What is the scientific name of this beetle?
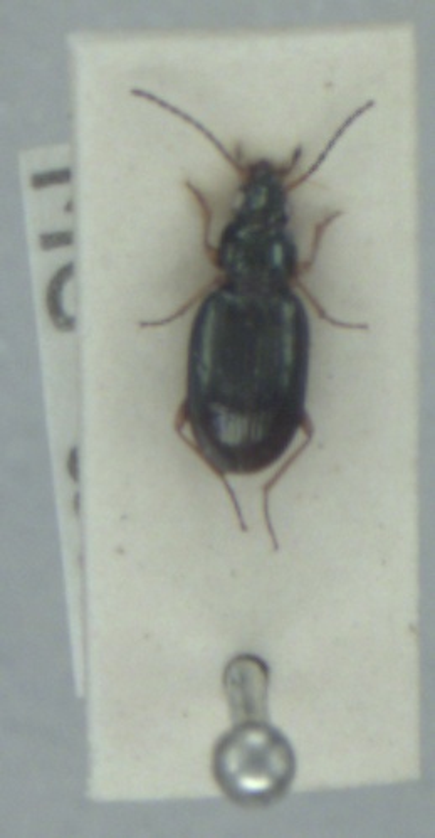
Bembidion deletum
